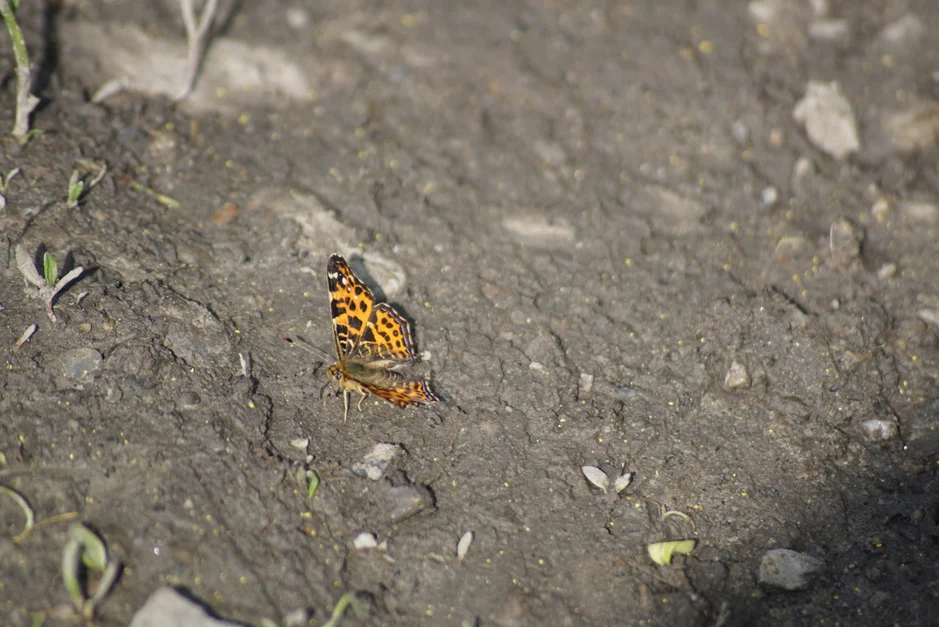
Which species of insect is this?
Araschnia levana
